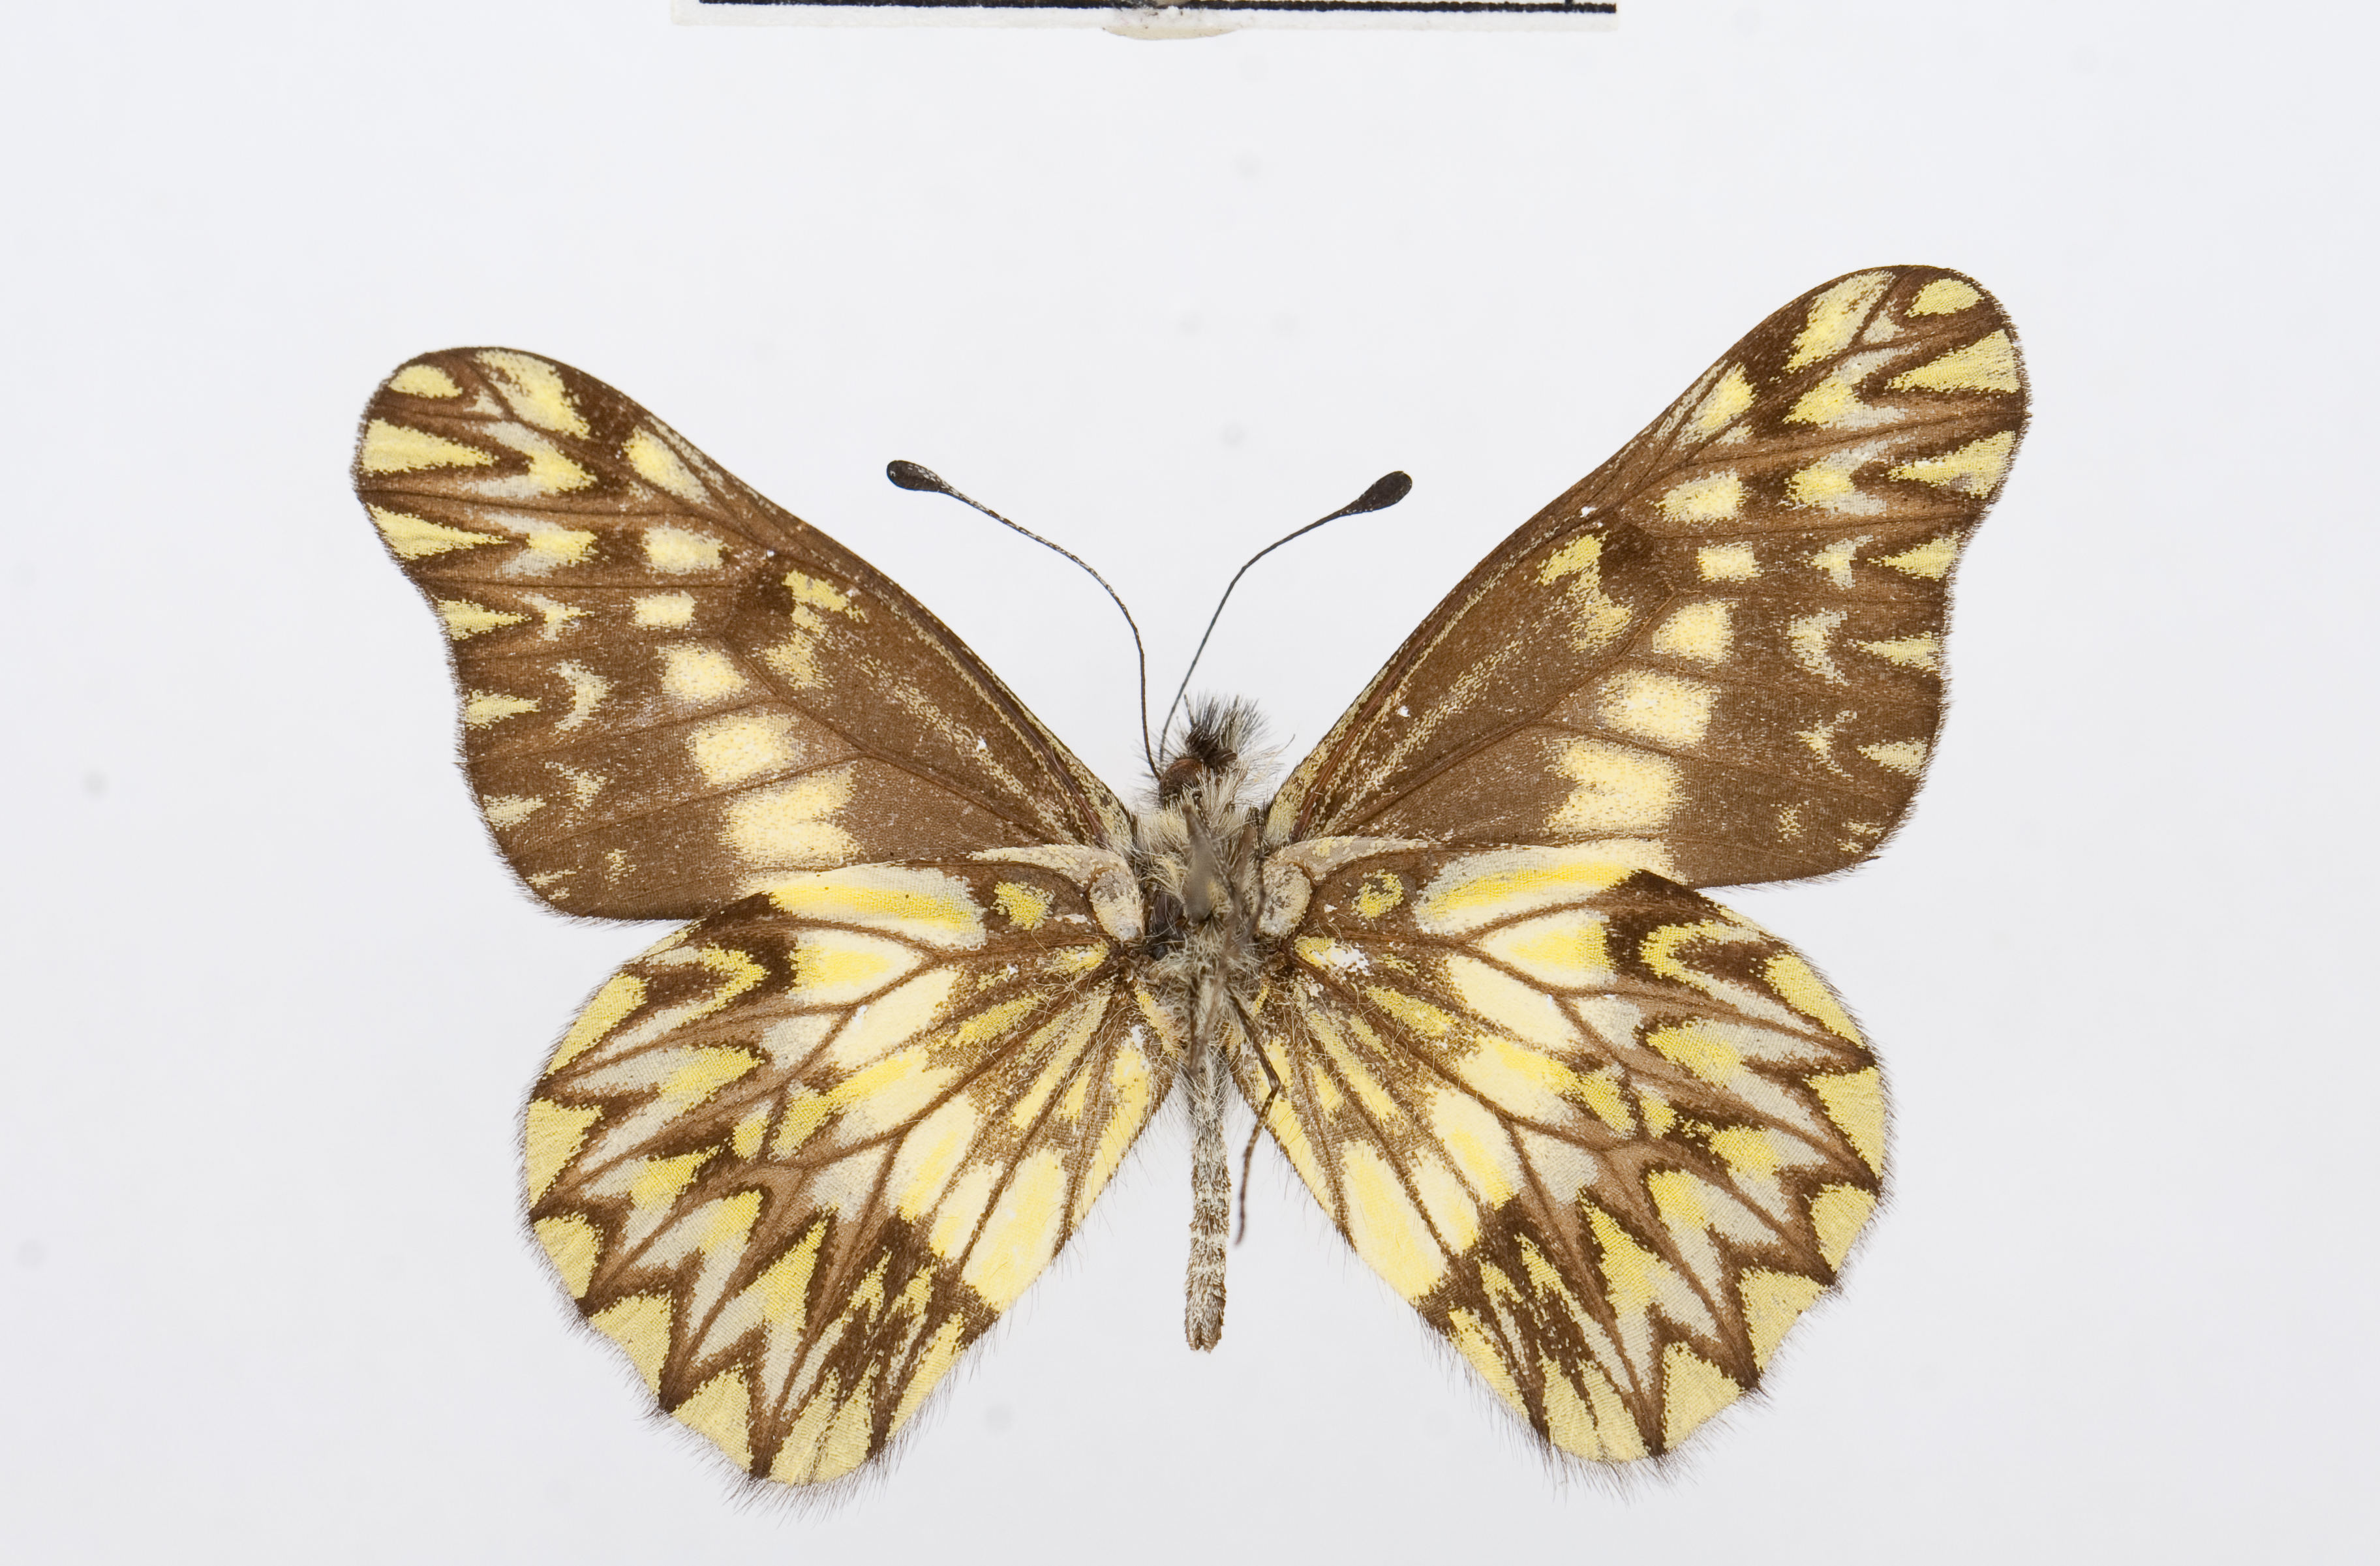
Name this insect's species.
Catasticta scaeva
